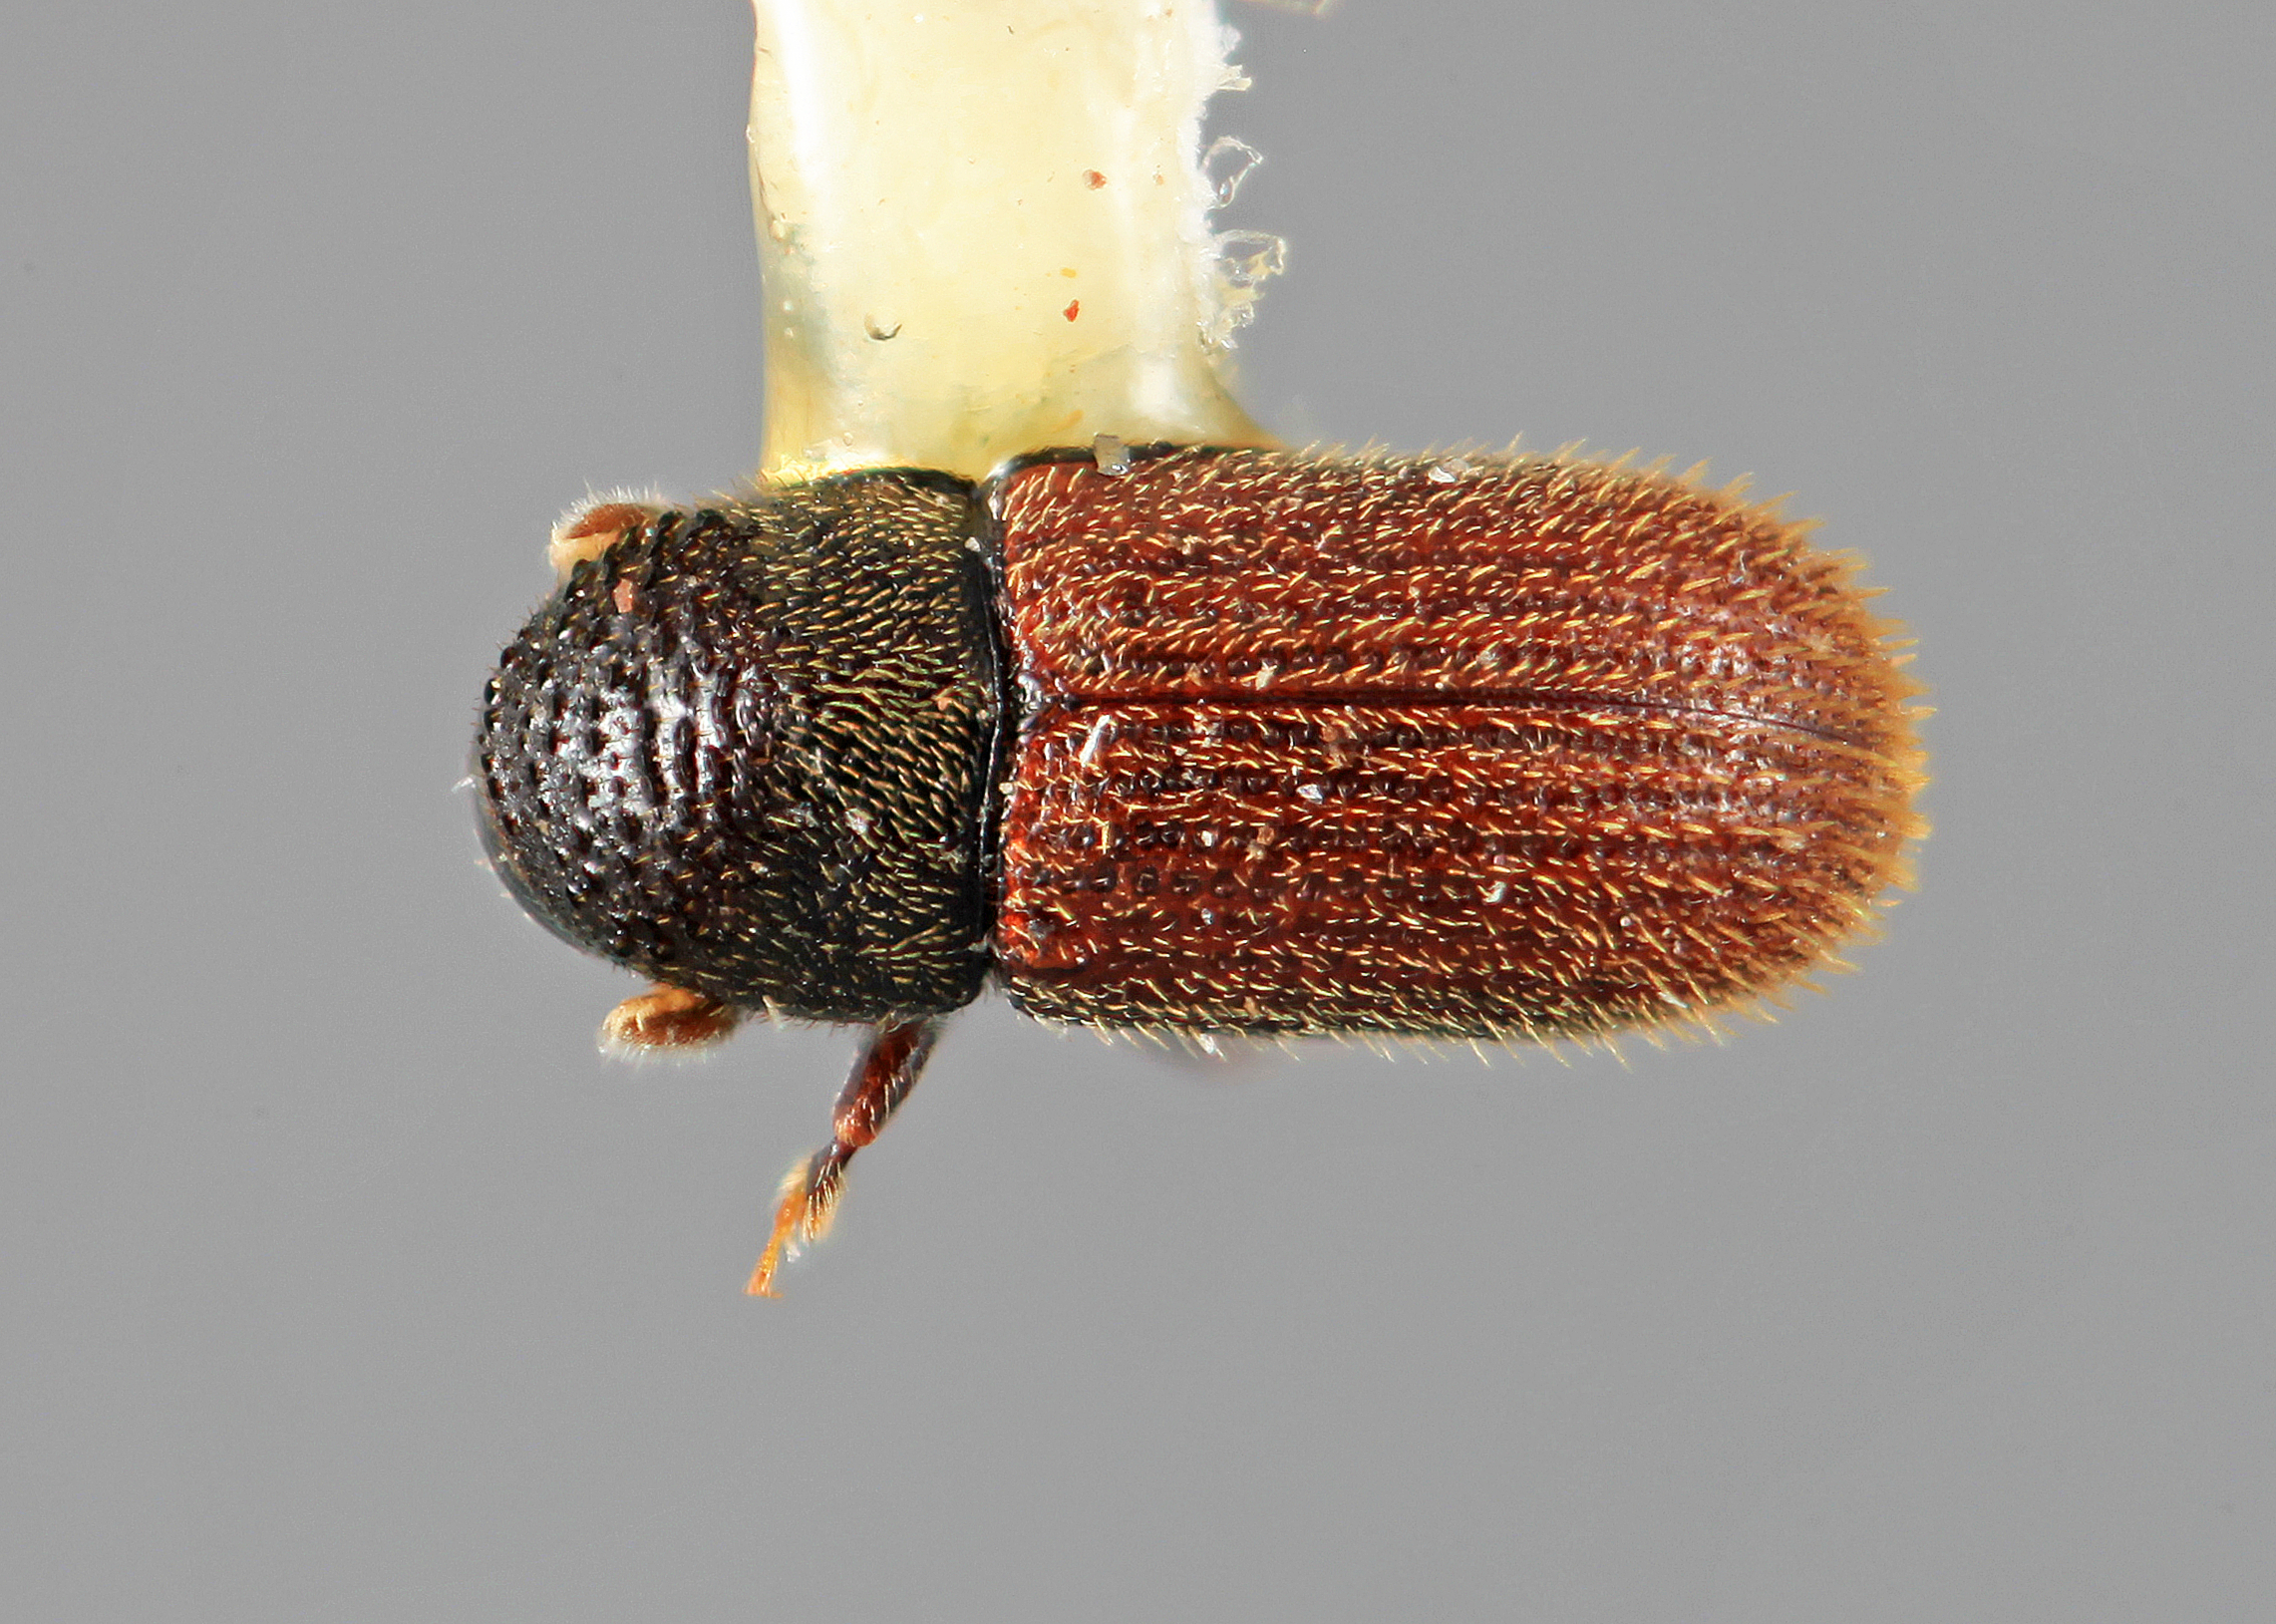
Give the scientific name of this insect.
Cryphalomorphus setifer
